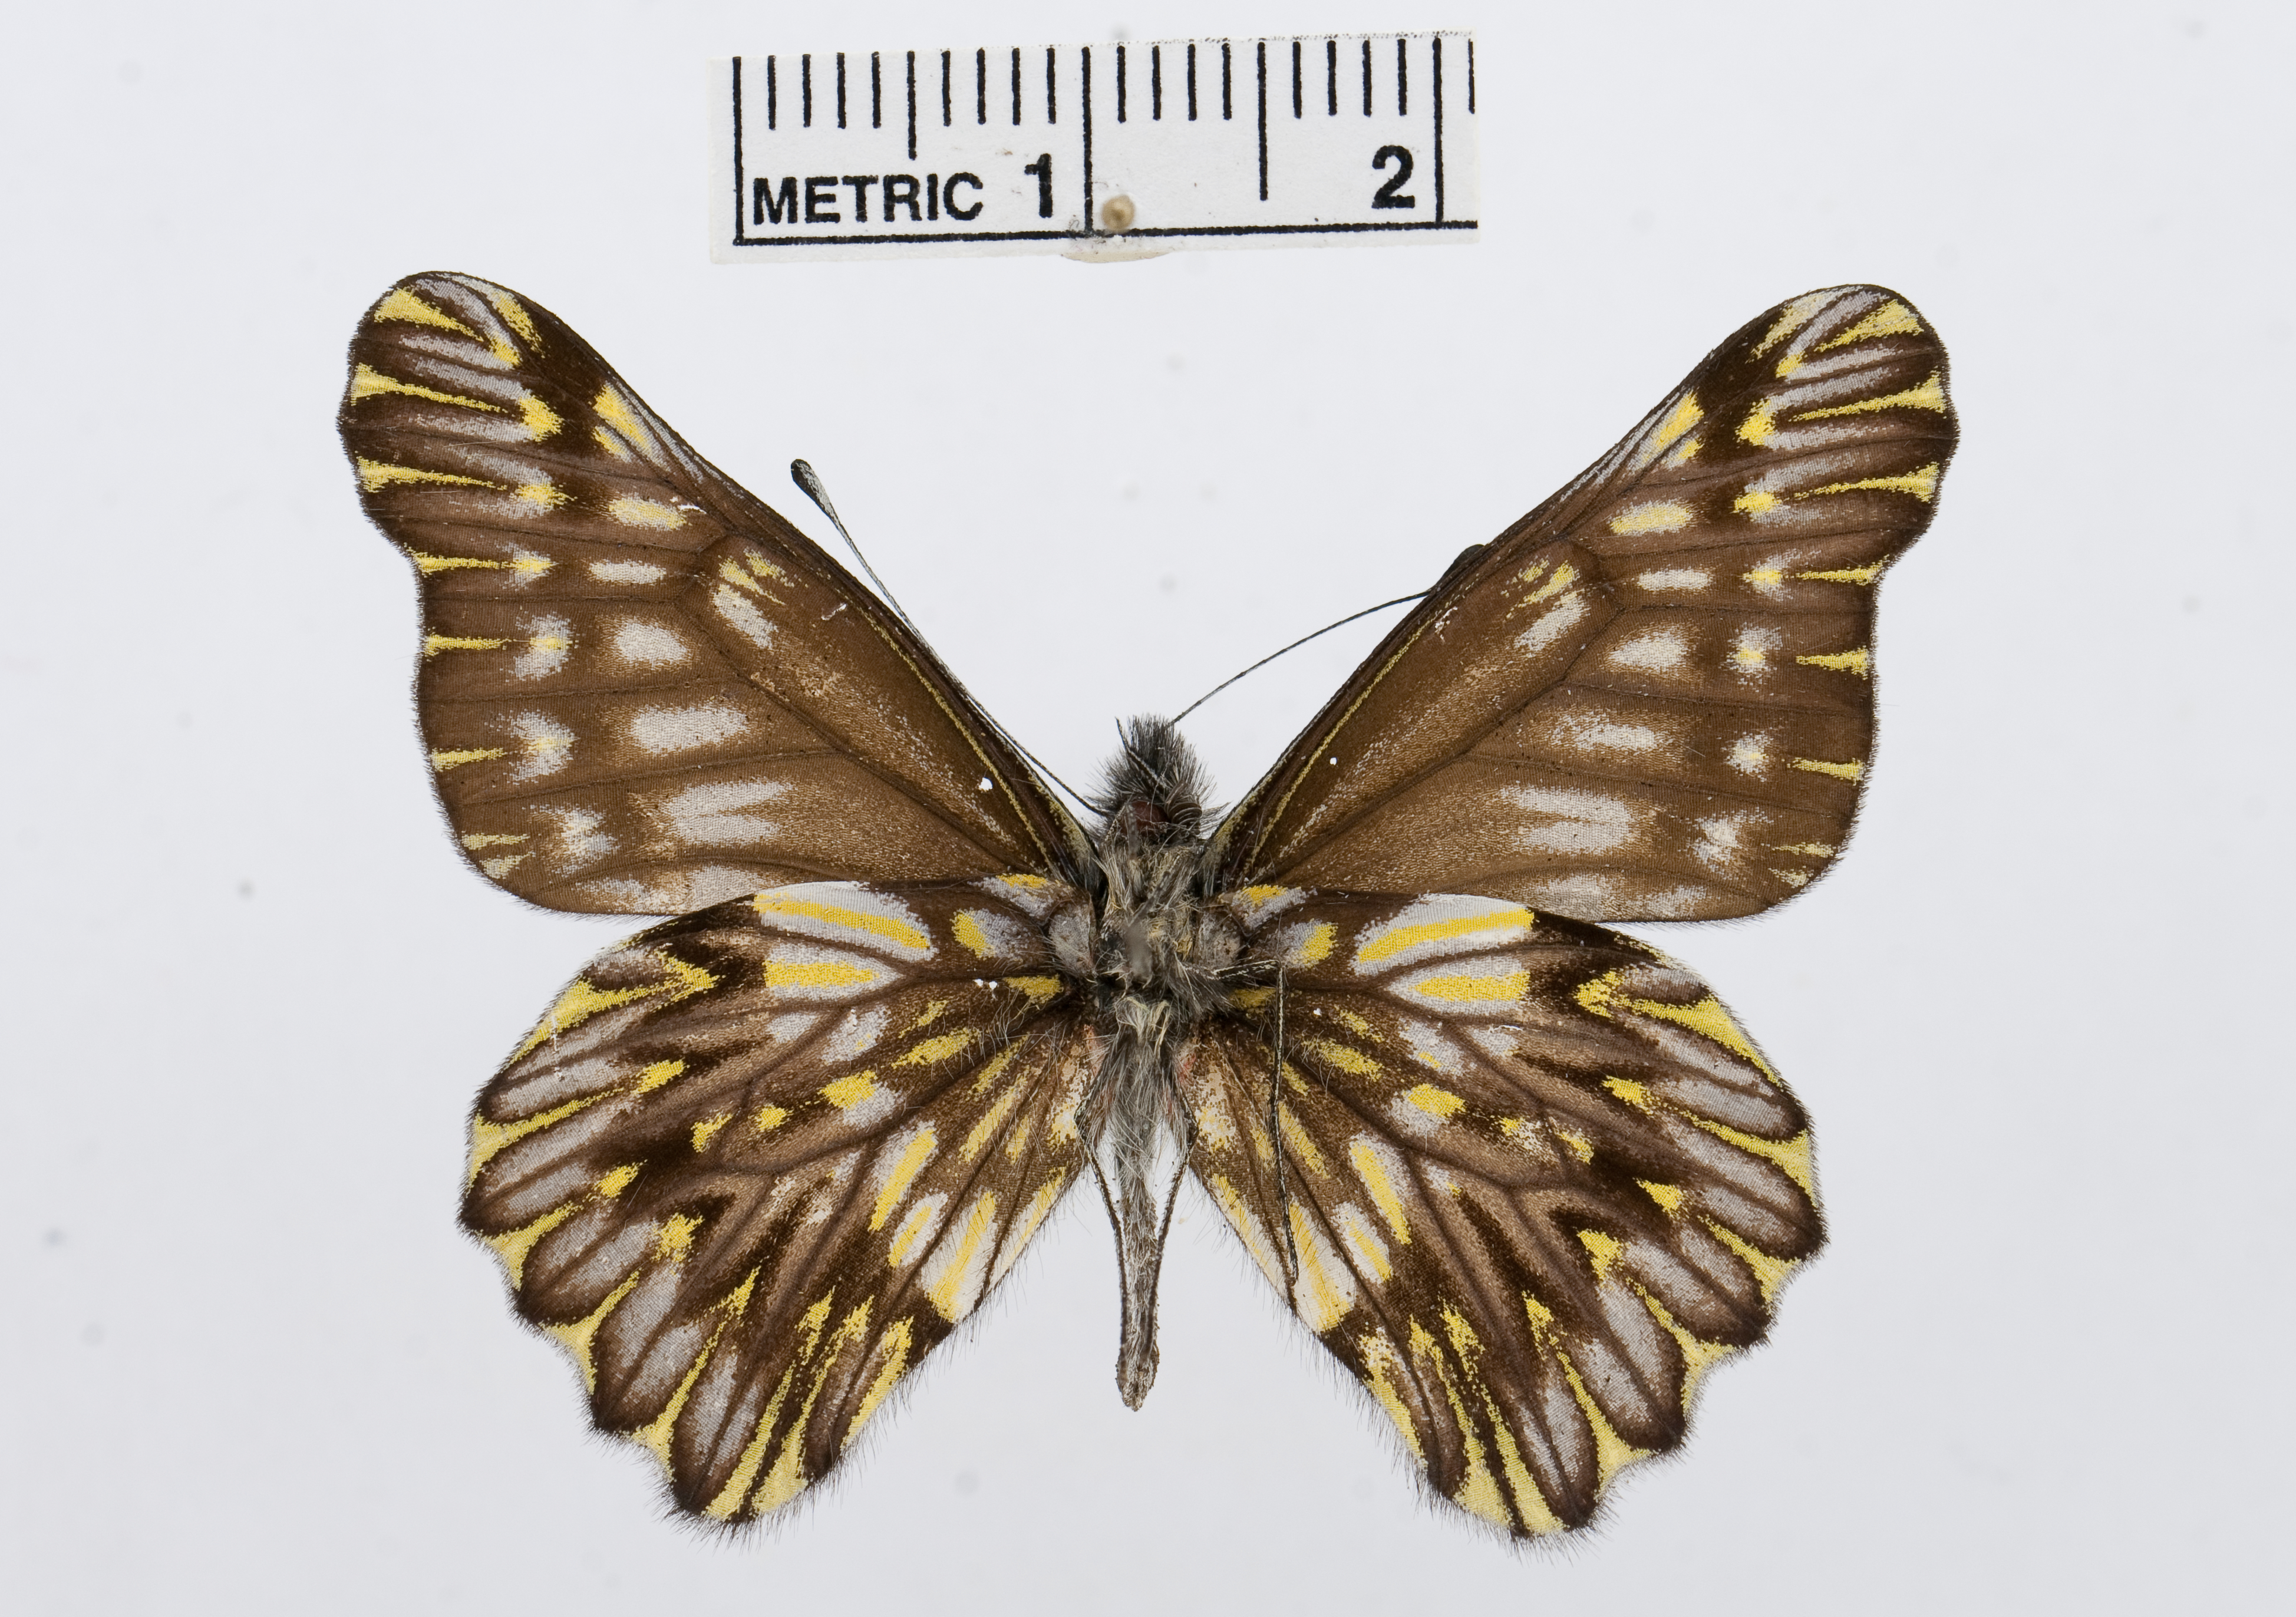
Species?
Catasticta leucophaea
